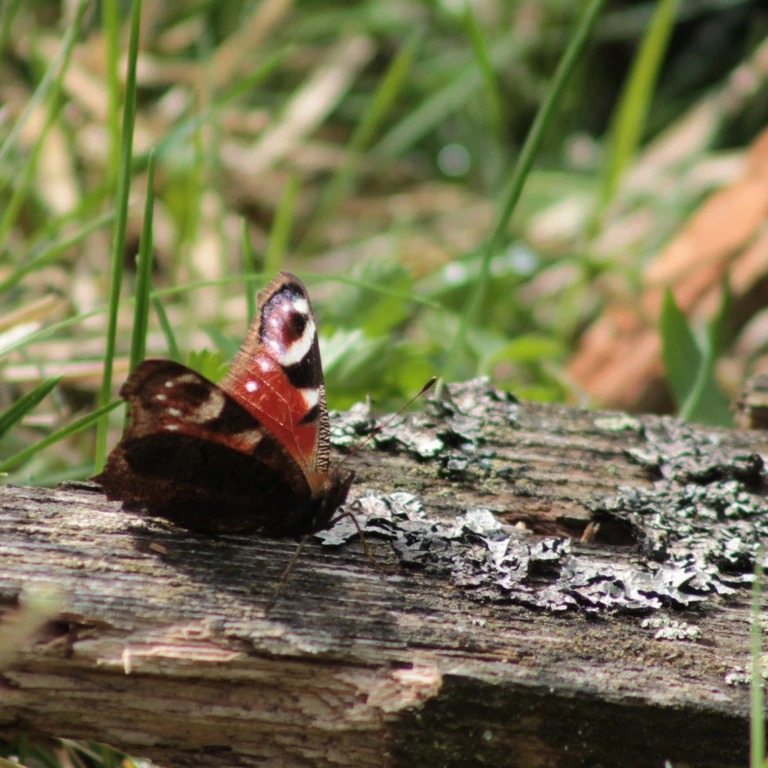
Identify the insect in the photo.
Aglais io
